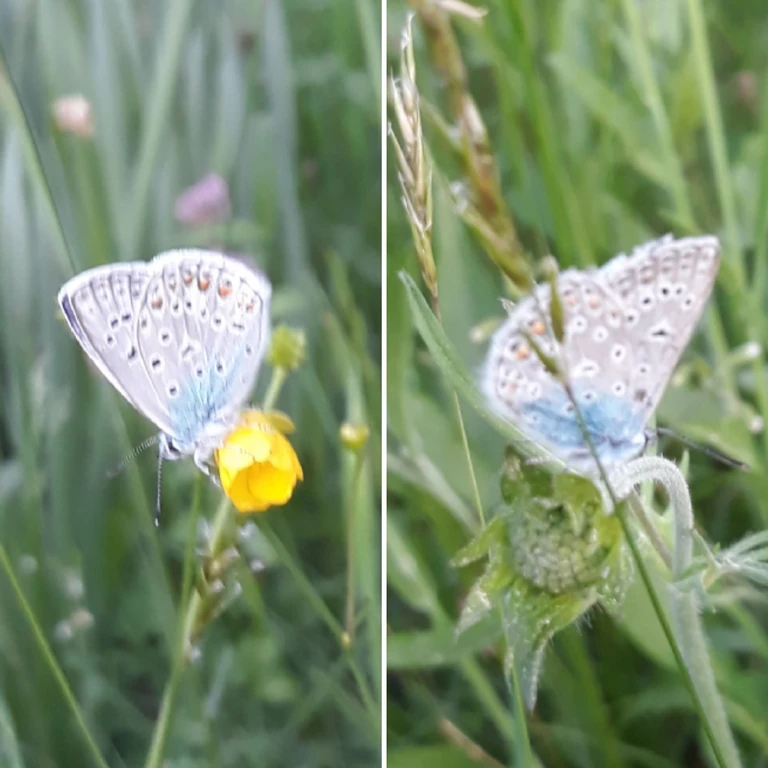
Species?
Polyommatus icarus
